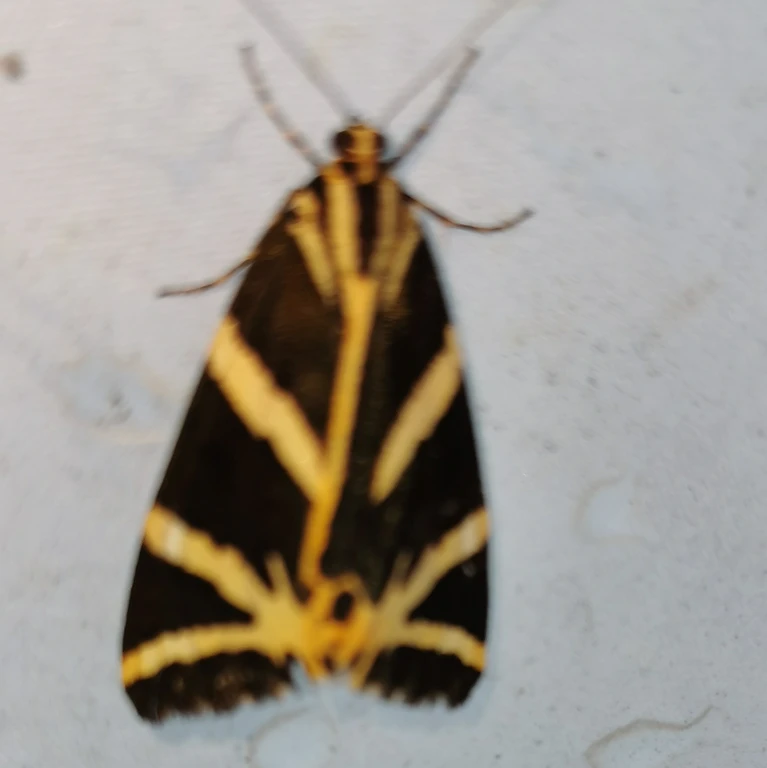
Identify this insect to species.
Euplagia quadripunctaria
